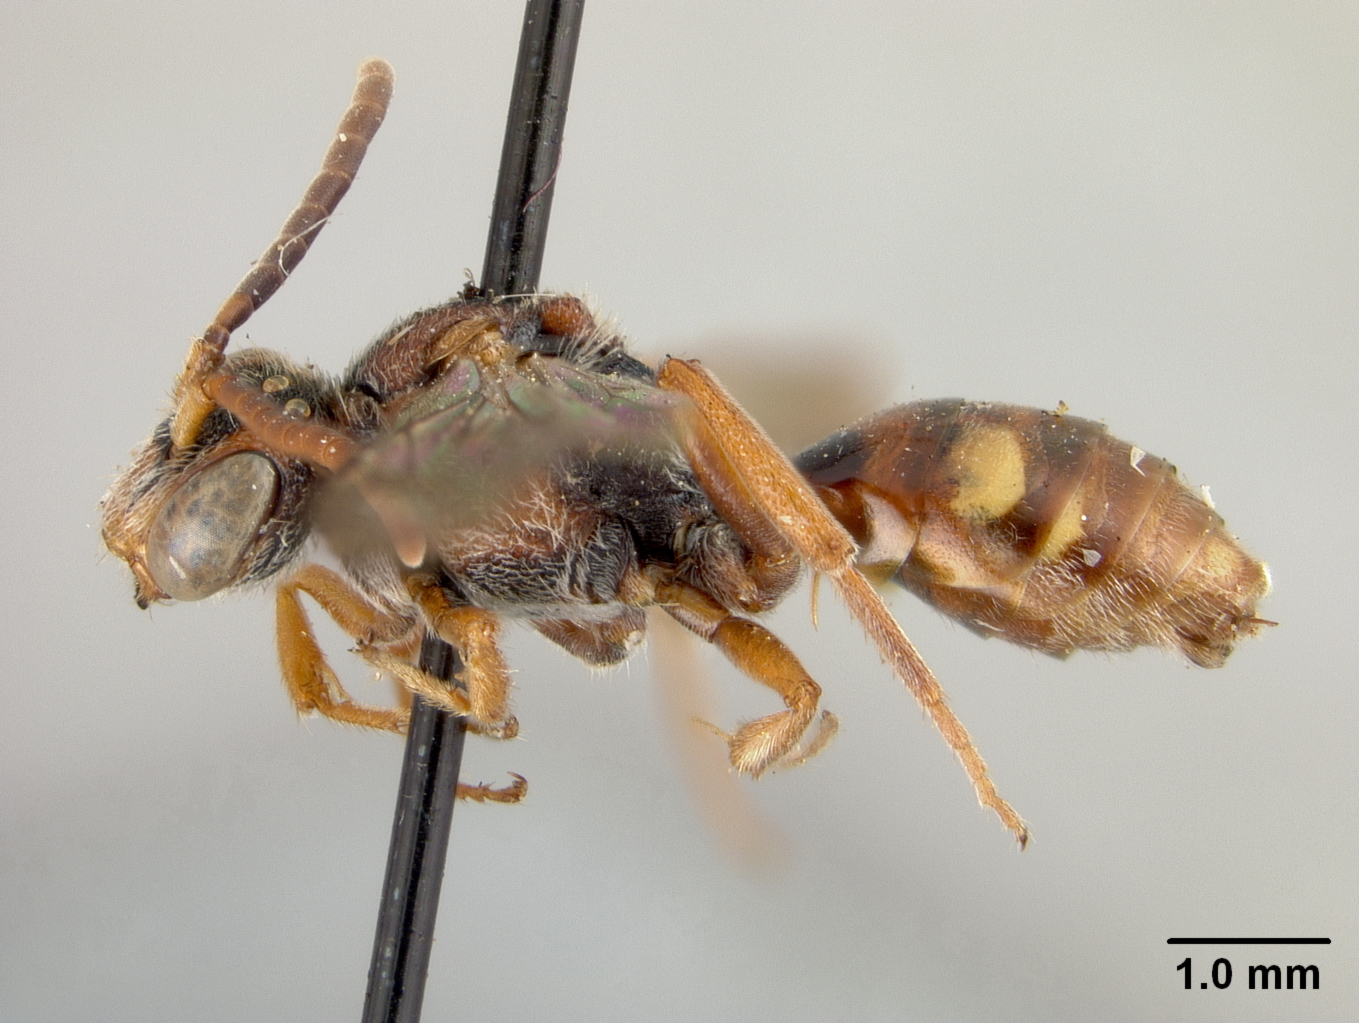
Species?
Nomada ceanothi
